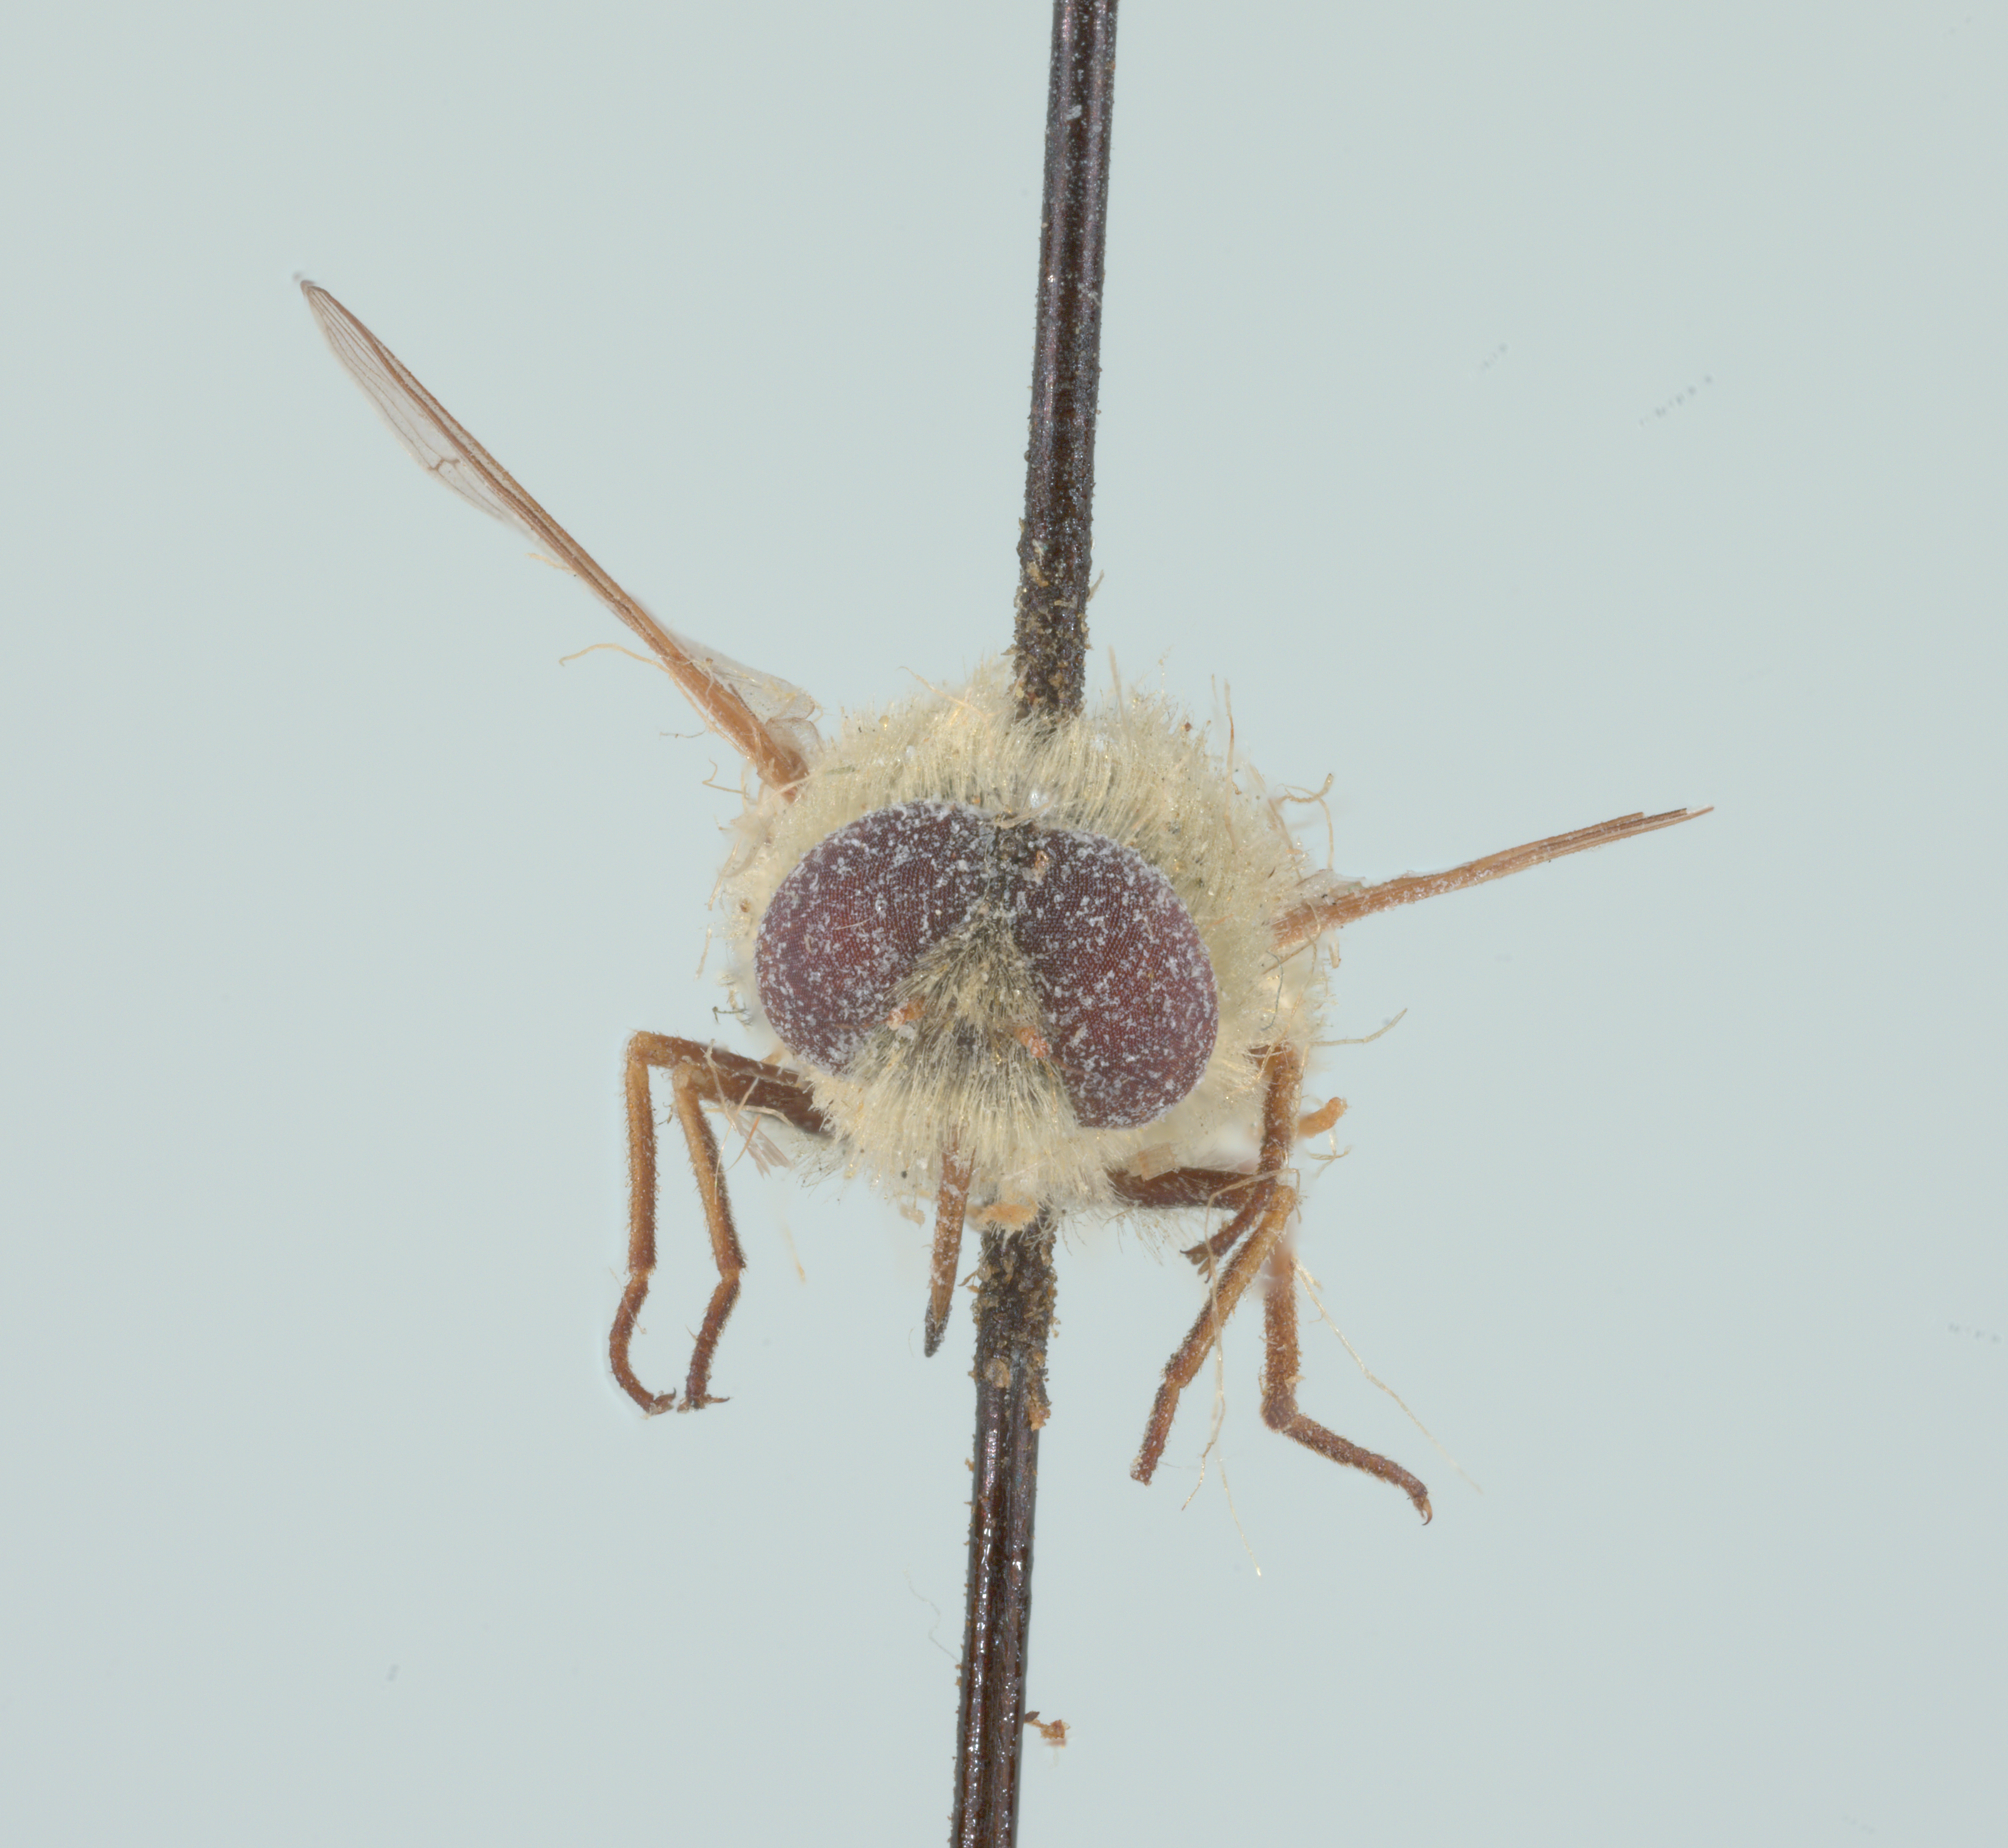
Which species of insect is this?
Neorhynchocephalus sackenii
